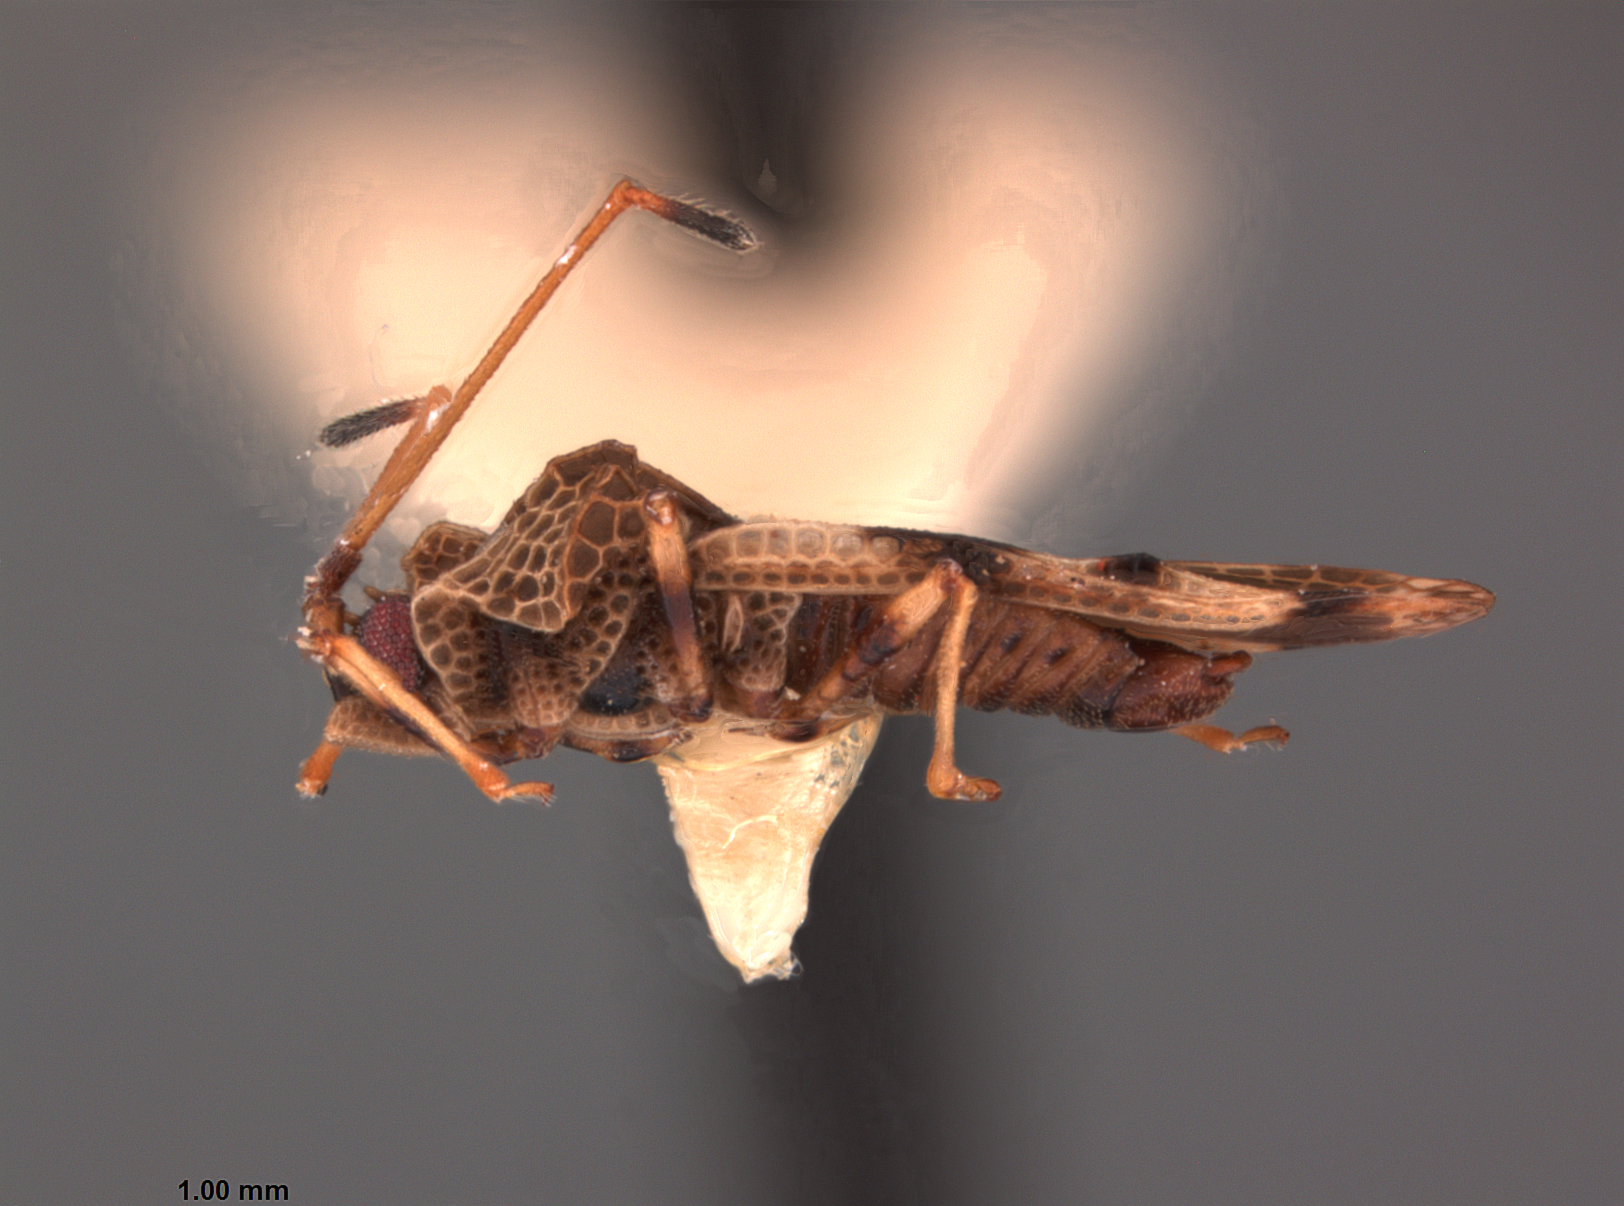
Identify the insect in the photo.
Cysteochila idonea
